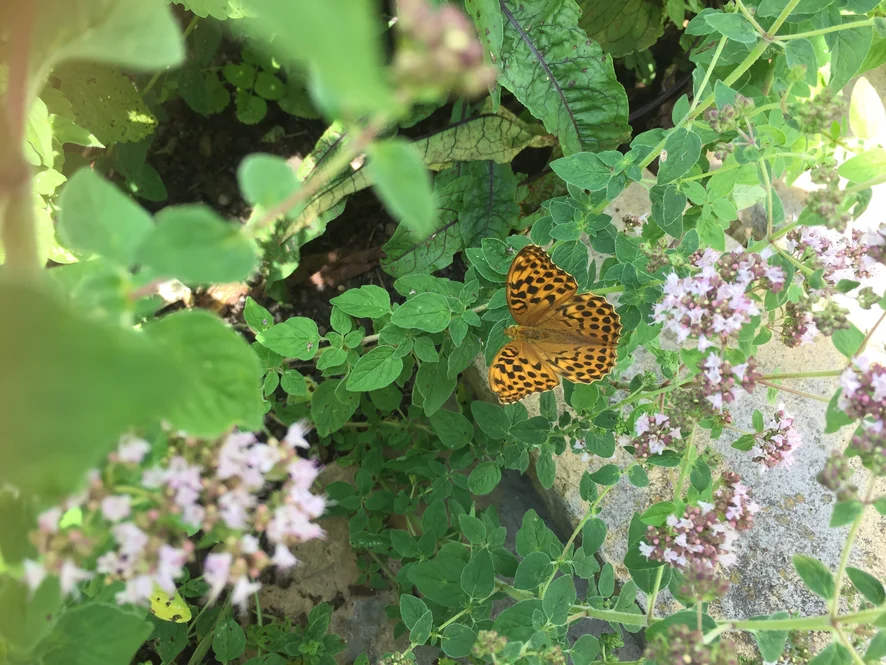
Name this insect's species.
Argynnis paphia
